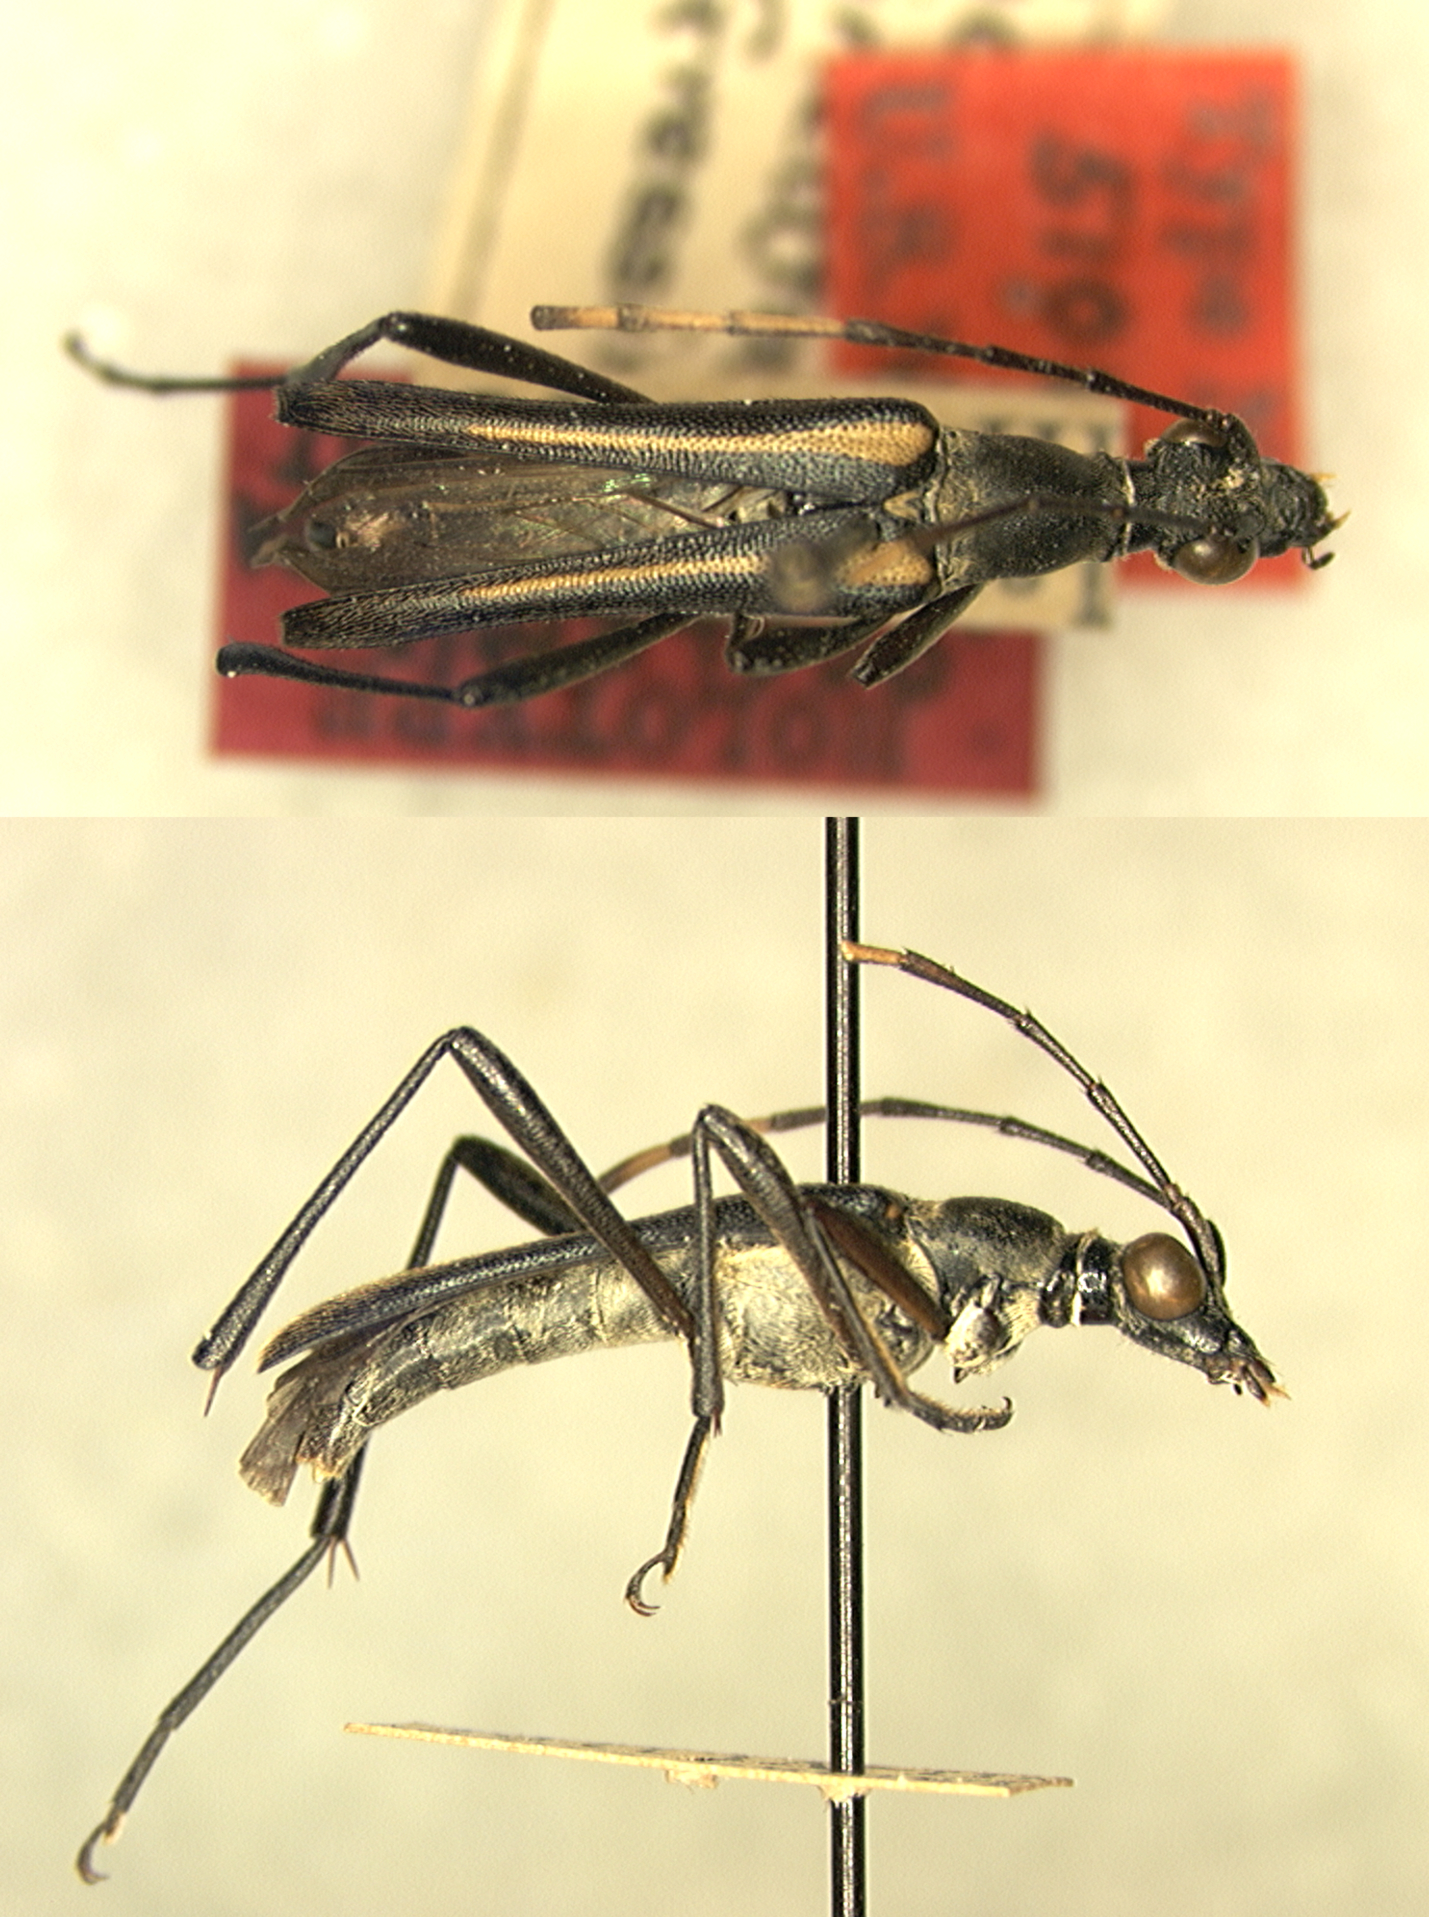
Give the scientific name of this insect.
Ocalemia angustolineata
